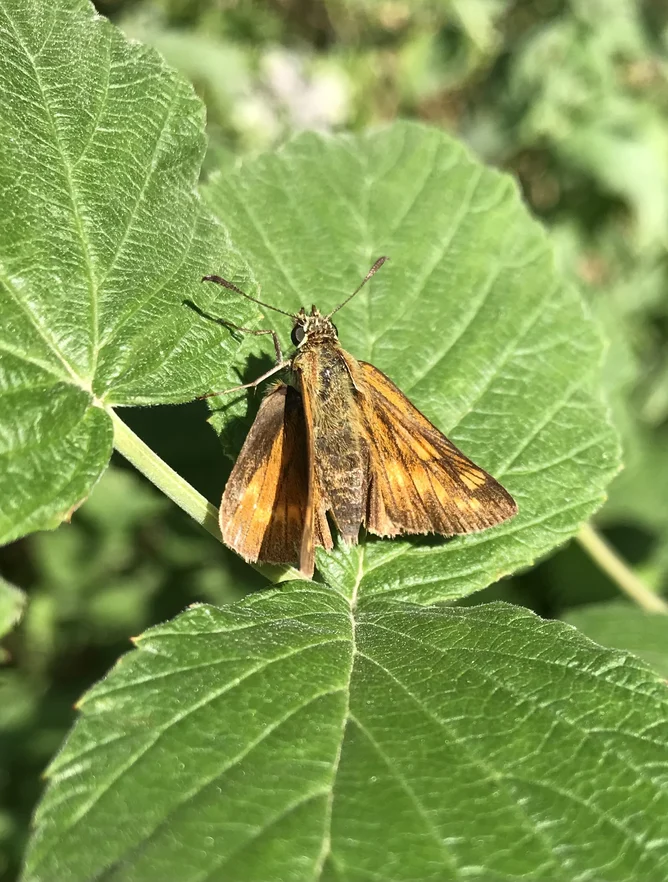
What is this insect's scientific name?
Ochlodes sylvanus (also Ochlodes venata)
